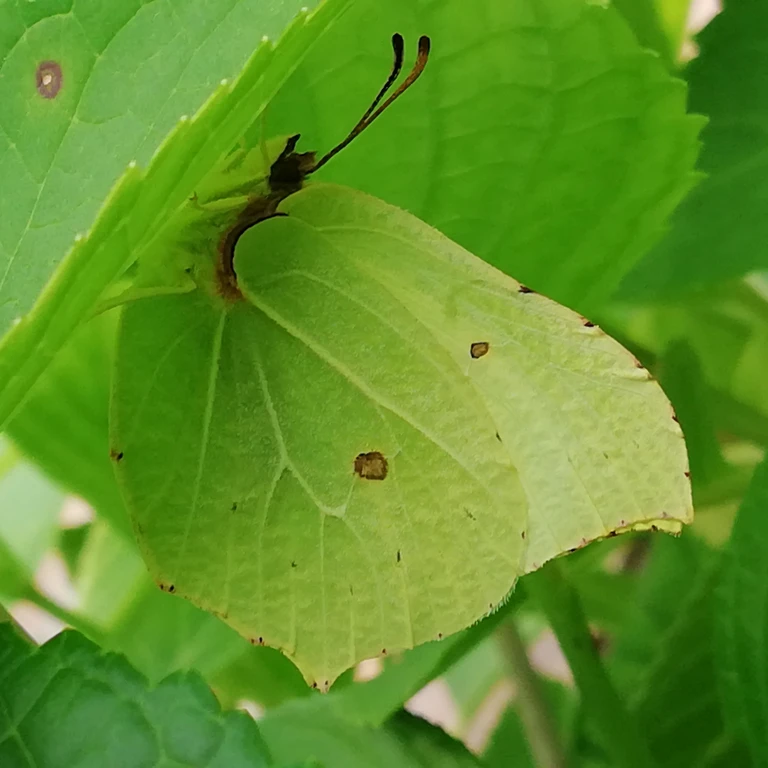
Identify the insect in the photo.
Gonepteryx rhamni
